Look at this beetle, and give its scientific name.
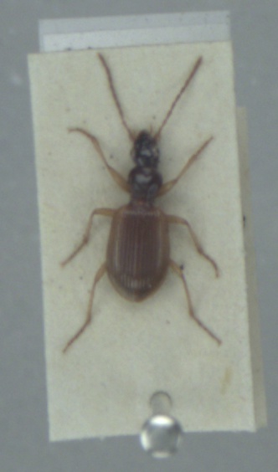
Oxypselaphus obscurus
